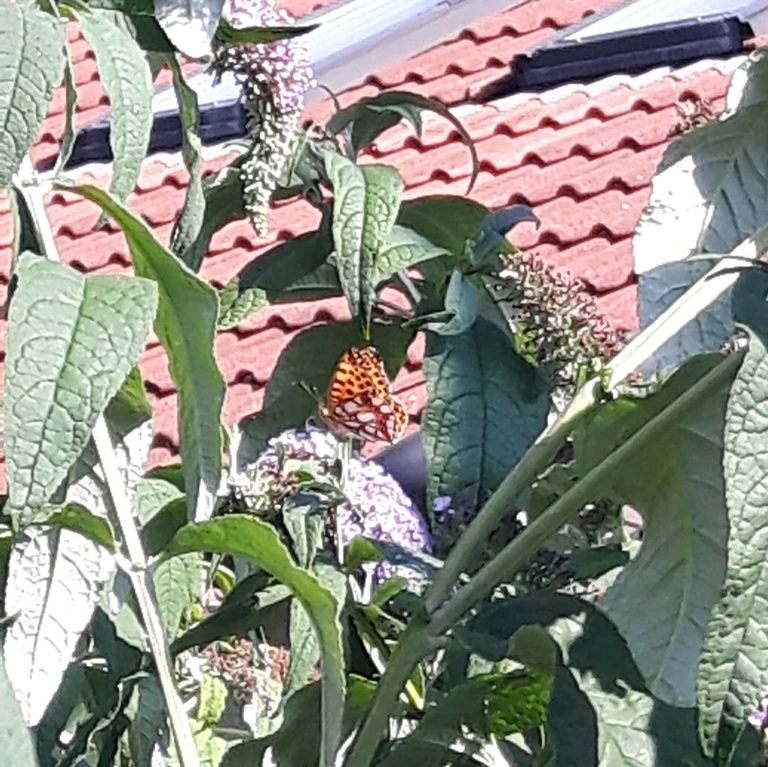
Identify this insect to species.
Issoria lathonia
